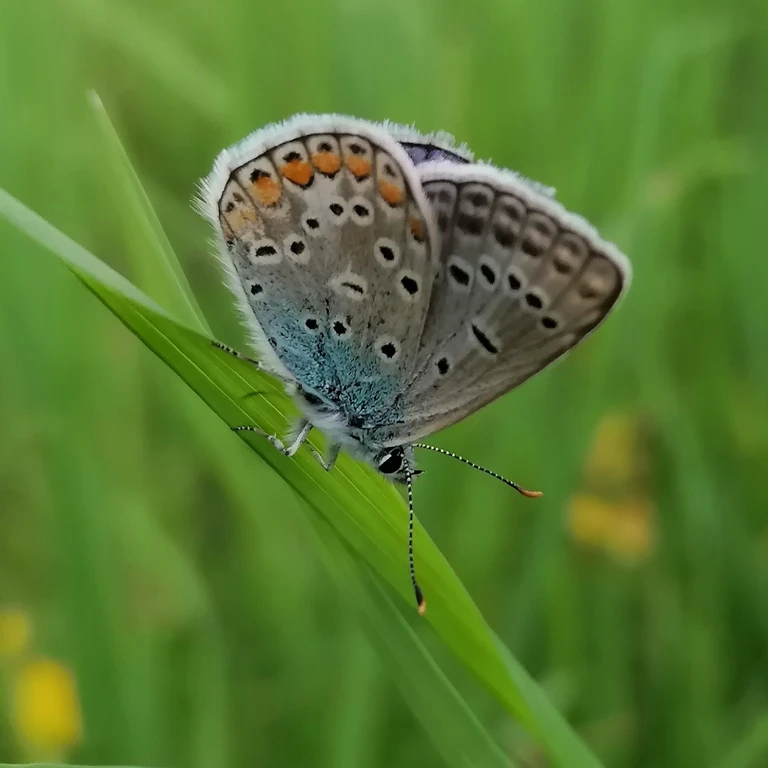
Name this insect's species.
Polyommatus icarus
